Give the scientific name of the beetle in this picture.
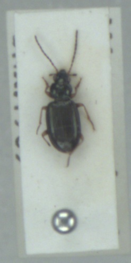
Bembidion deletum
